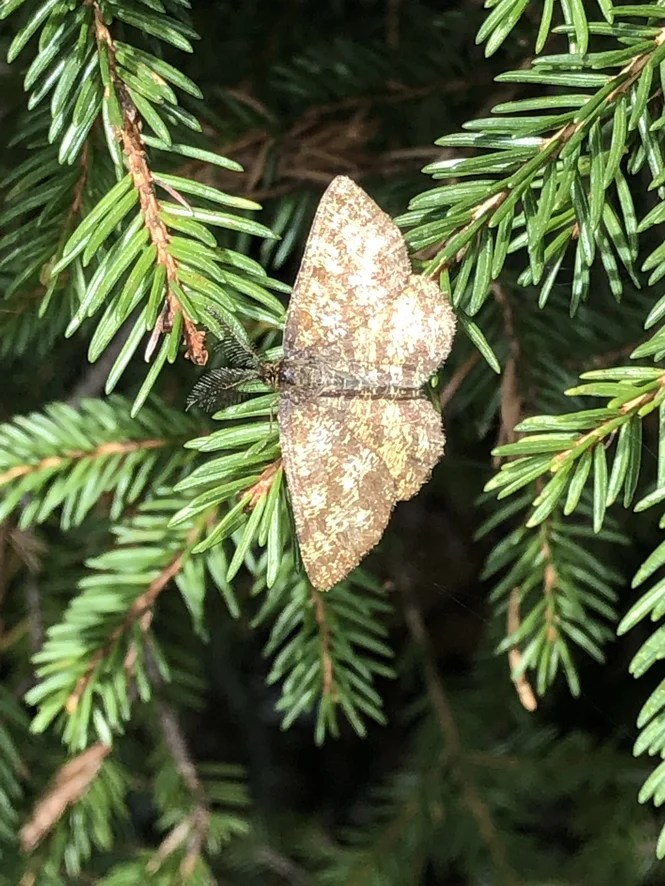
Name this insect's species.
Ematurga atomaria
